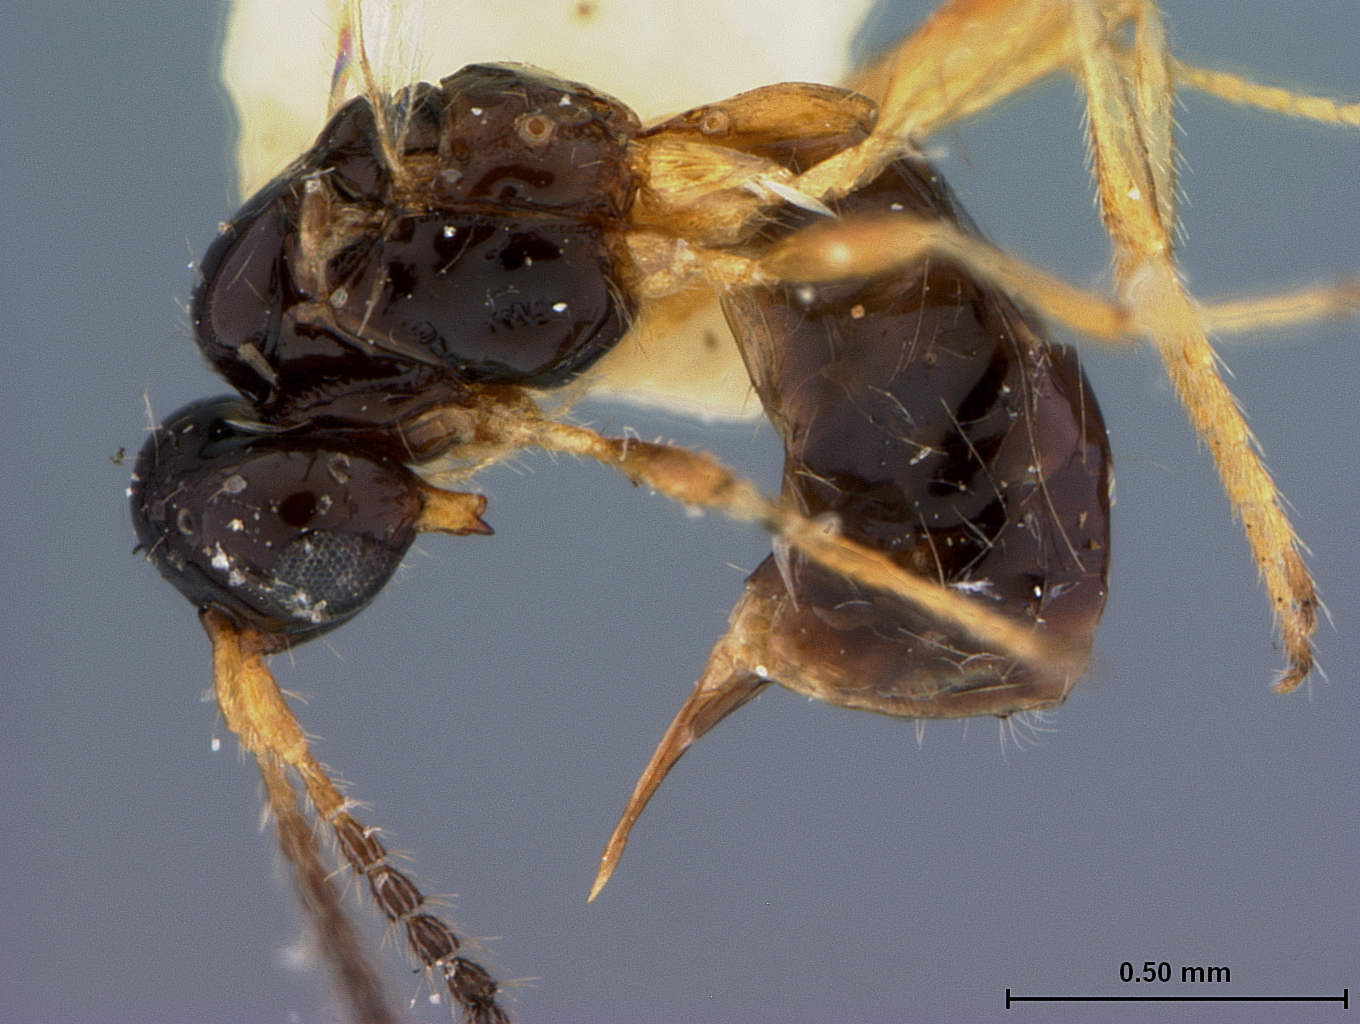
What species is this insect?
Synaldis trematosa
